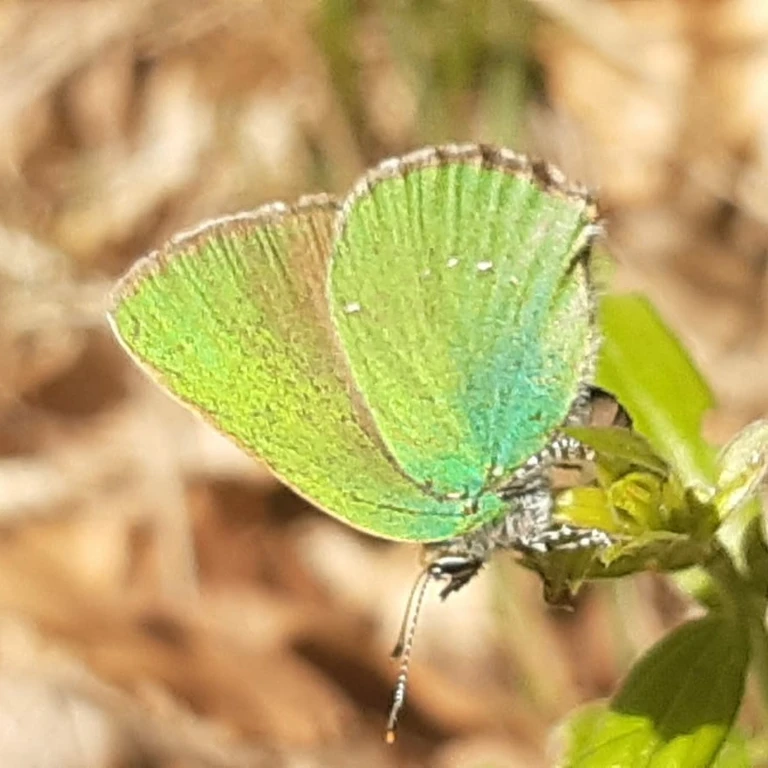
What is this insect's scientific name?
Callophrys rubi
